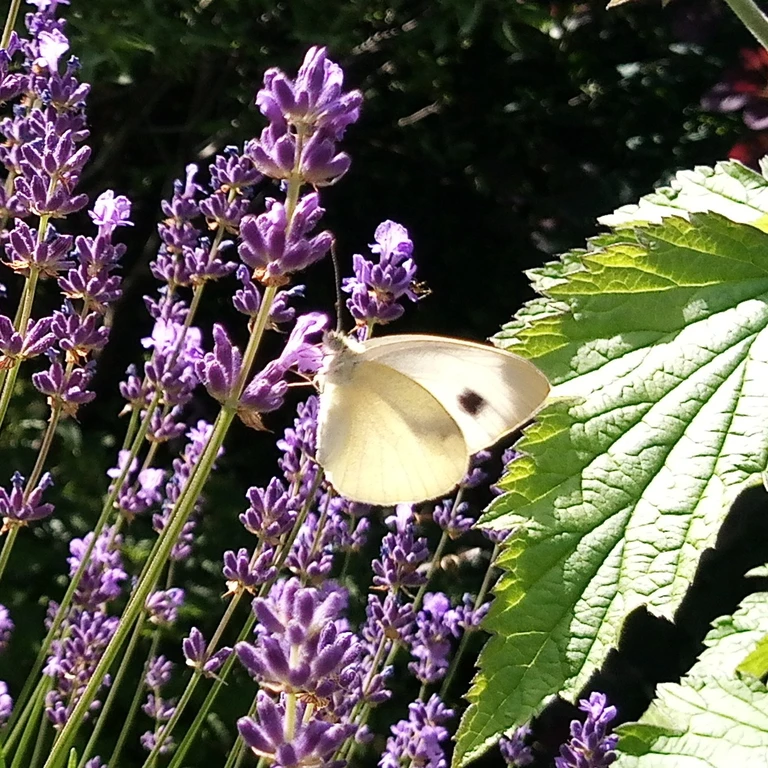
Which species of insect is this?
Pieris mannii
